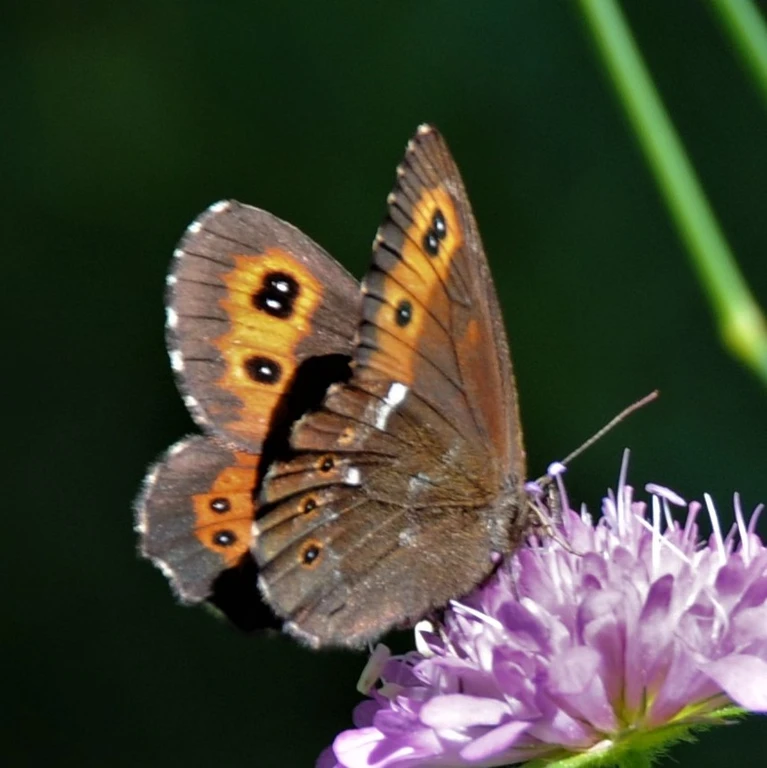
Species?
Erebia ligea
